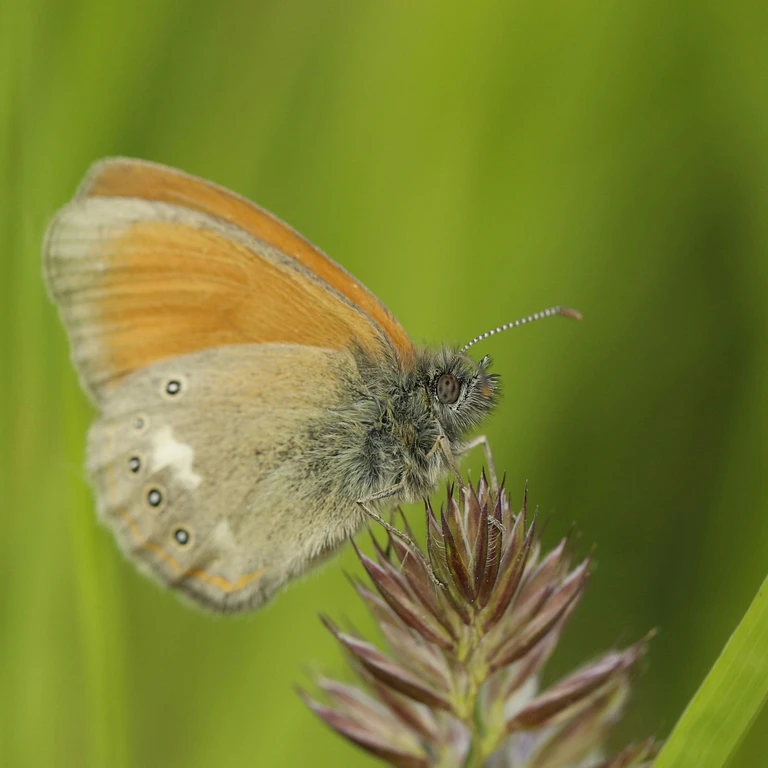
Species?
Coenonympha glycerion (also Coenonympha iphis)
